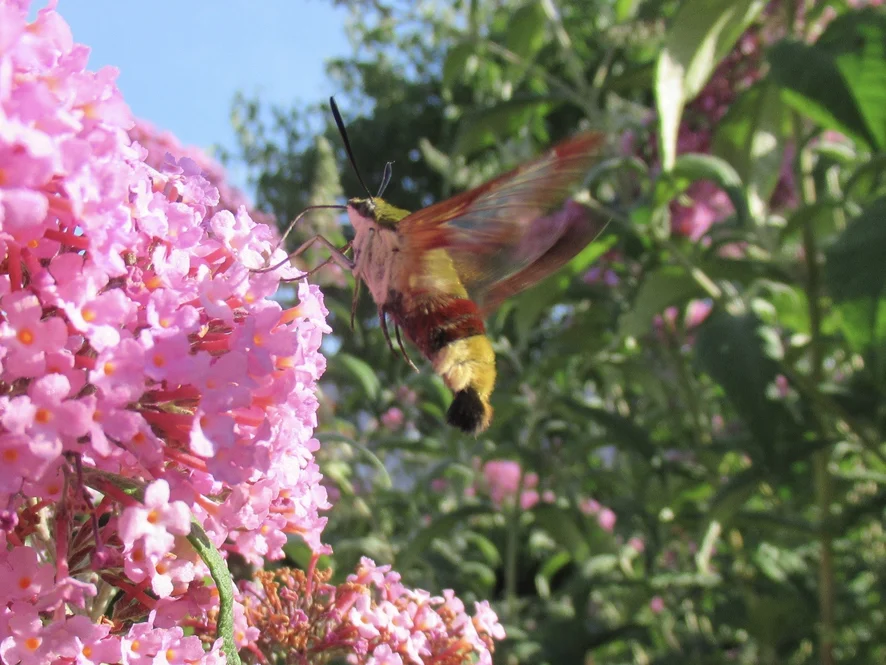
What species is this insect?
Hemaris fuciformis
